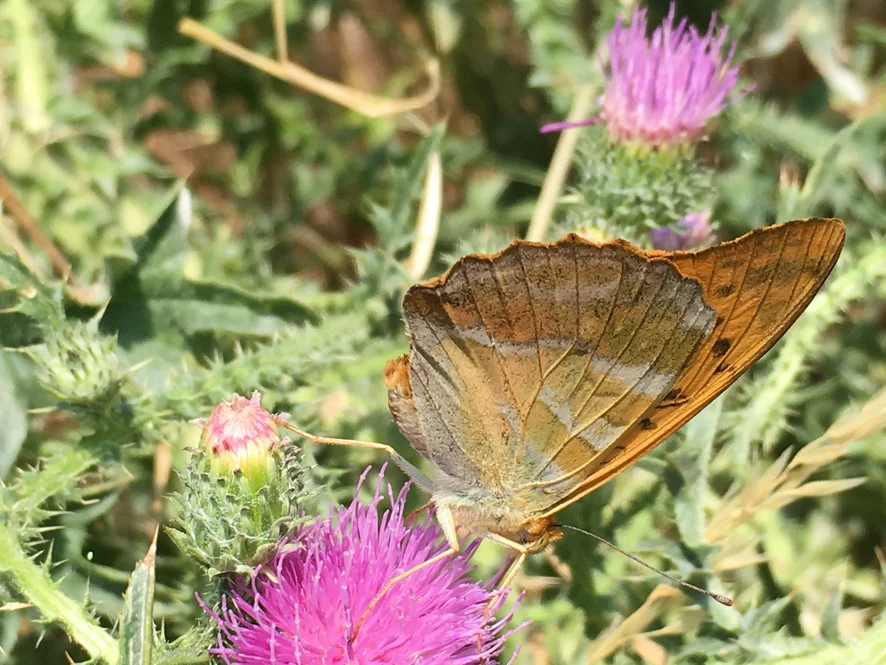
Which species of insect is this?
Argynnis paphia
